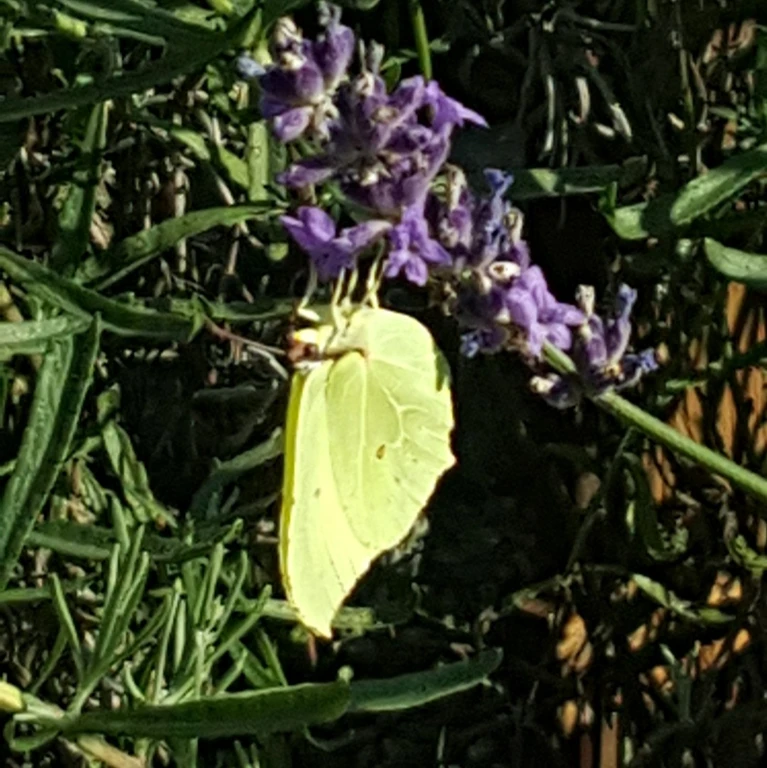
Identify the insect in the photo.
Gonepteryx rhamni
